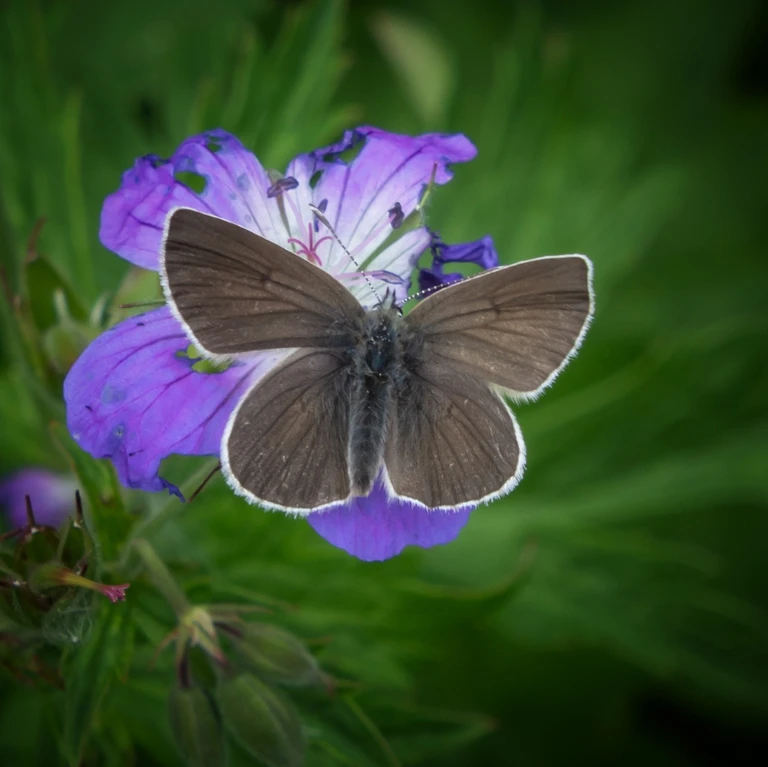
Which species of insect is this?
Eumedonia eumedon
